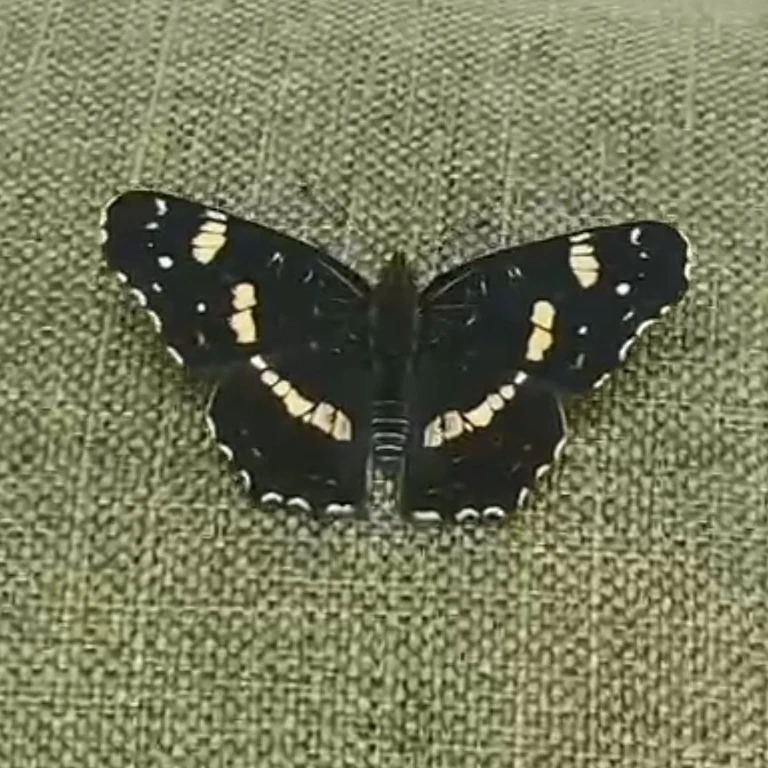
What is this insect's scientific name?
Araschnia levana
